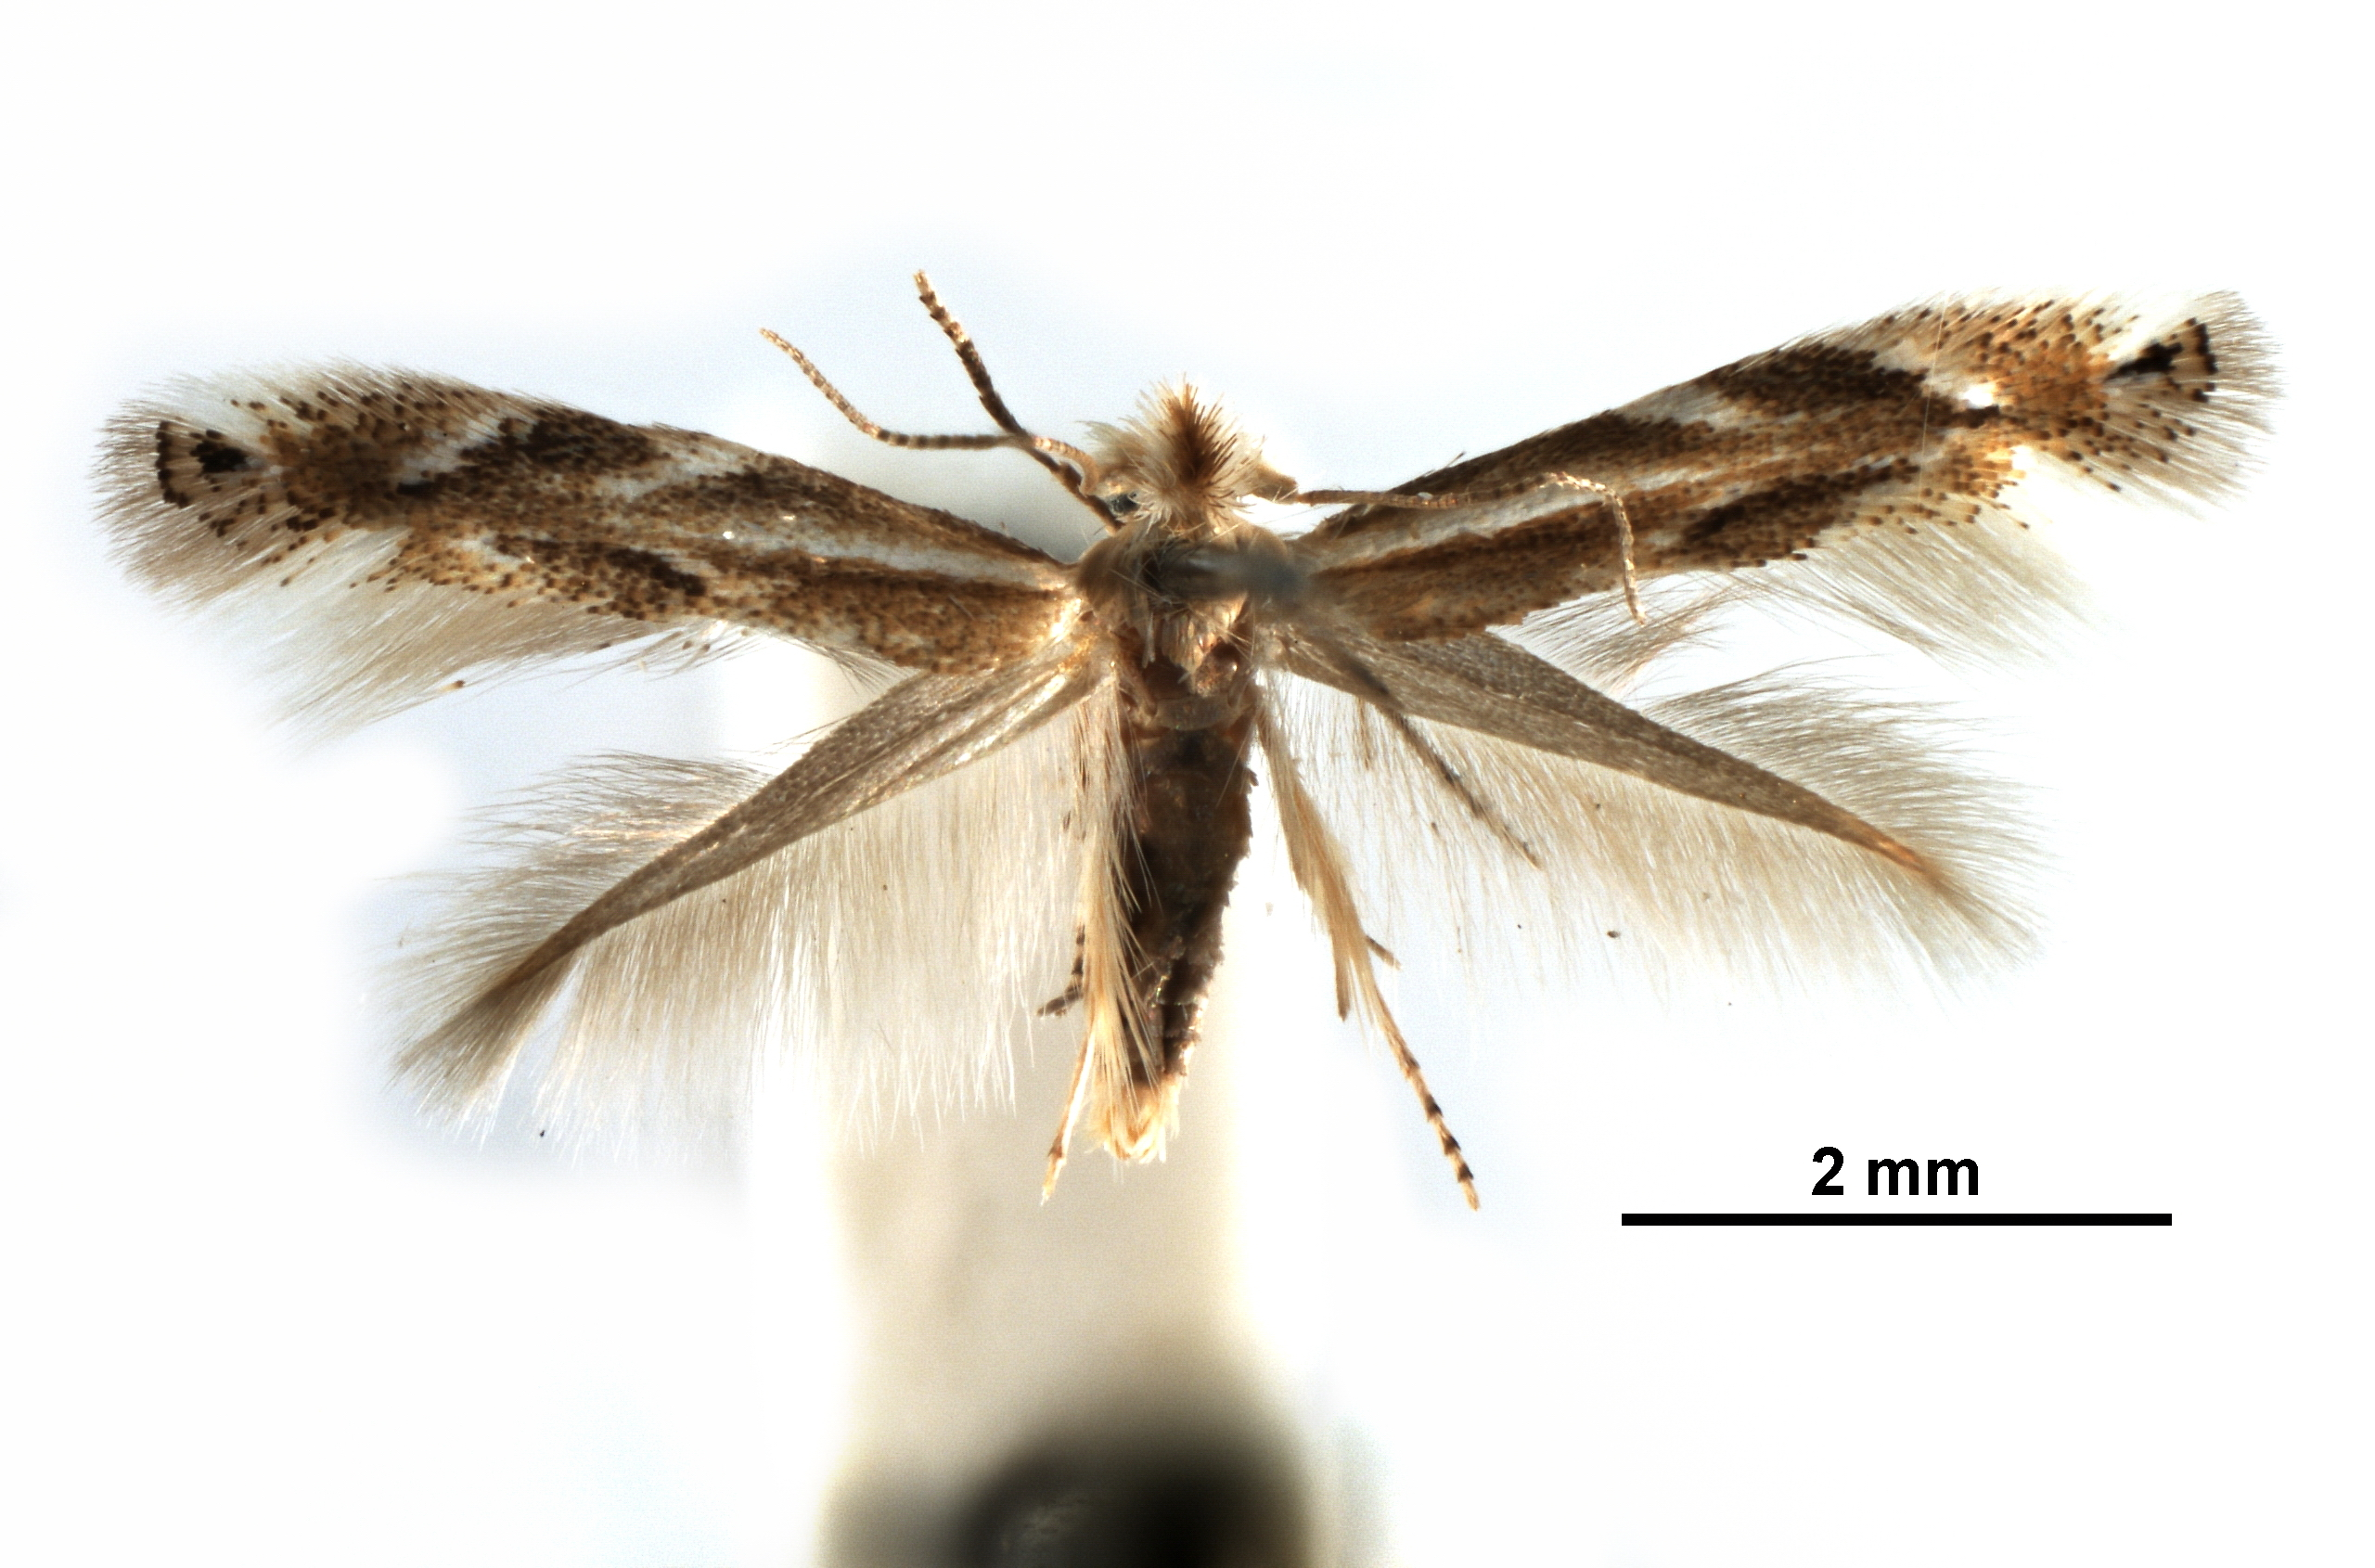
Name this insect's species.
Bucculatrix angustata
